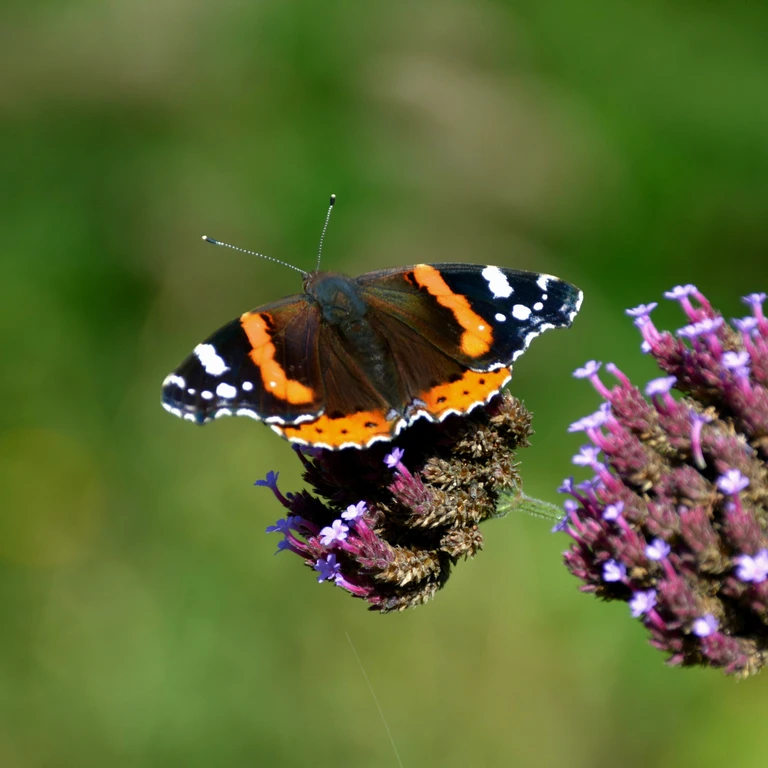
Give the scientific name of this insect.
Vanessa atalanta
